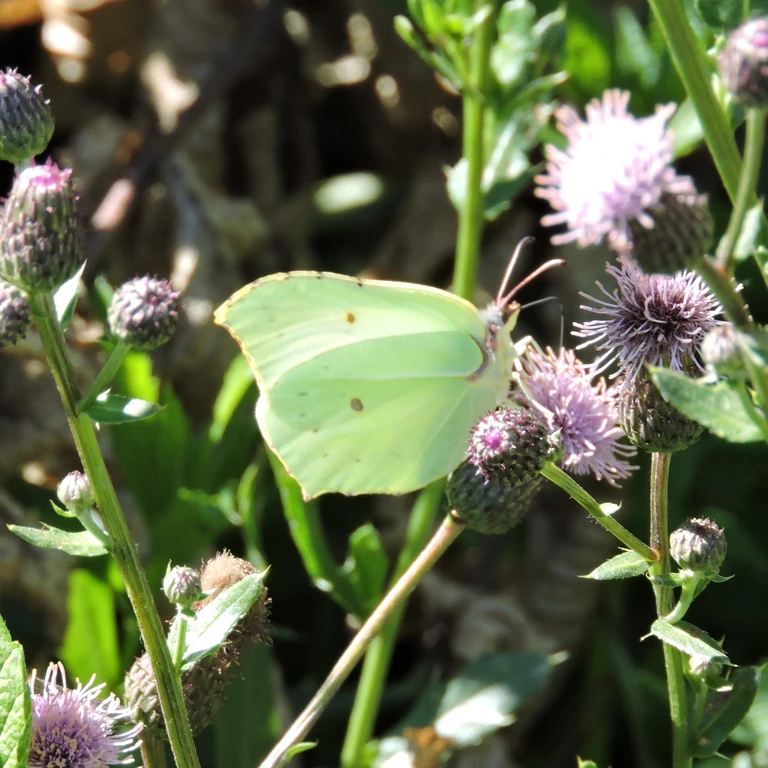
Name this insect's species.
Gonepteryx rhamni
